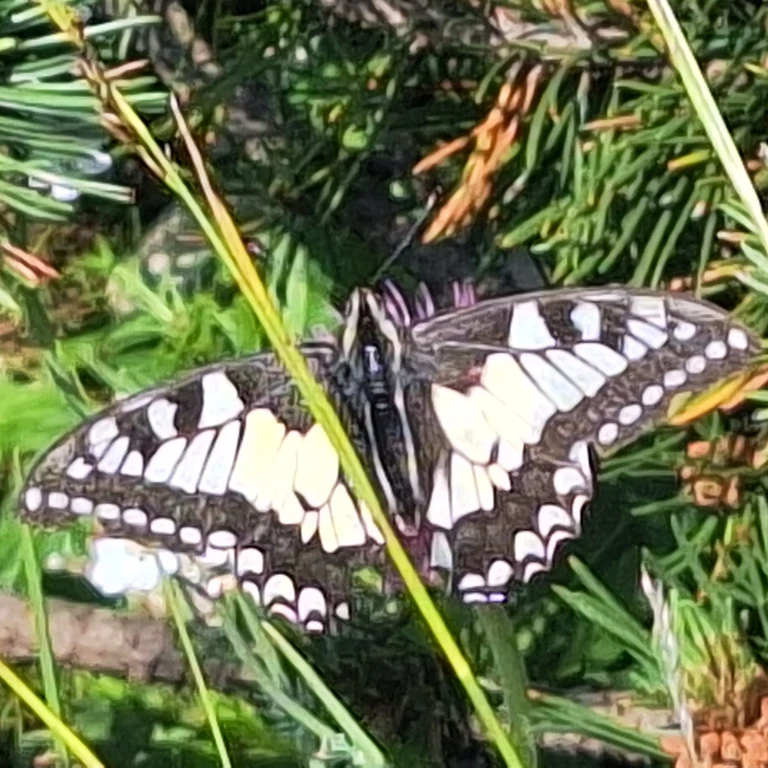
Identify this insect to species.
Papilio machaon
